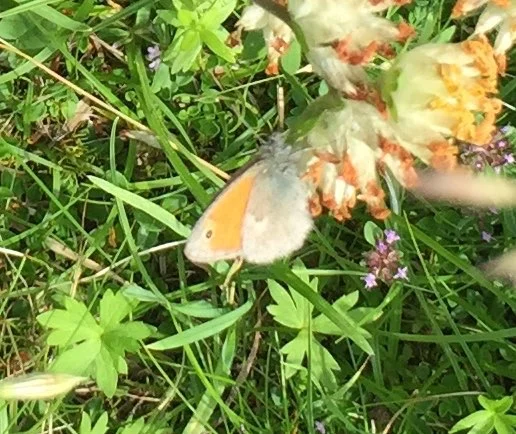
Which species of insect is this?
Coenonympha pamphilus
